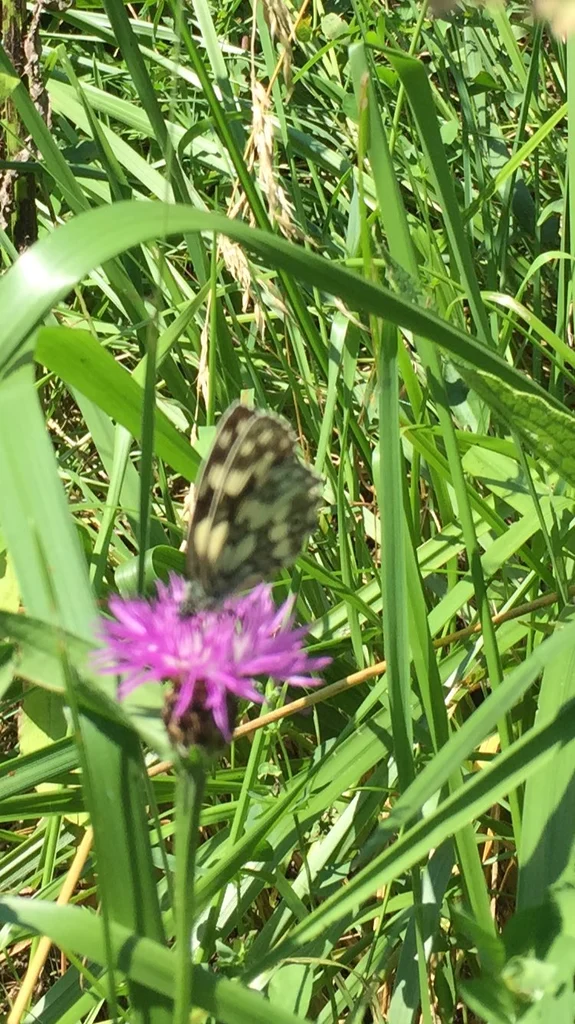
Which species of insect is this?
Melanargia galathea
